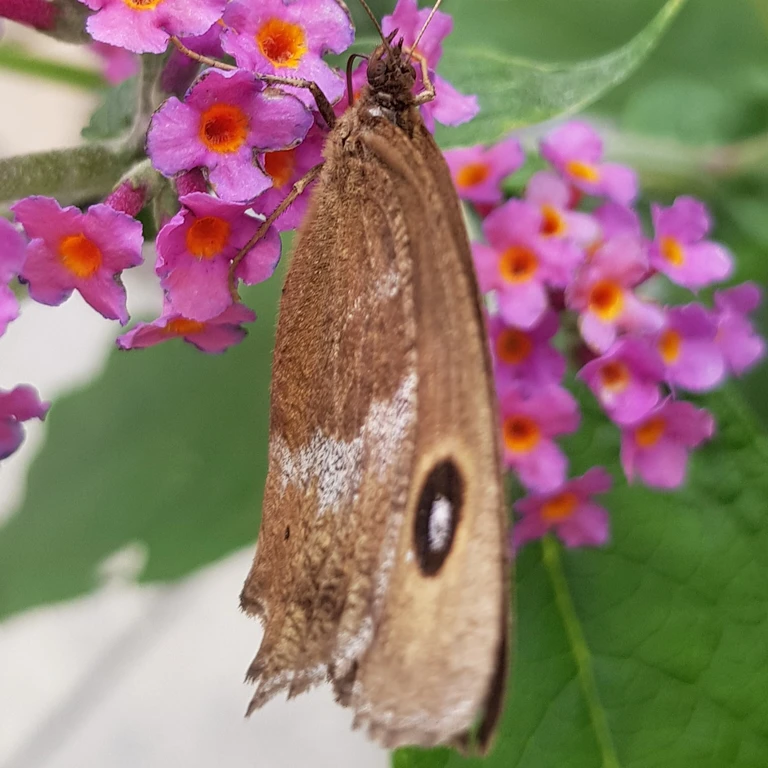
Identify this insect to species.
Minois dryas
